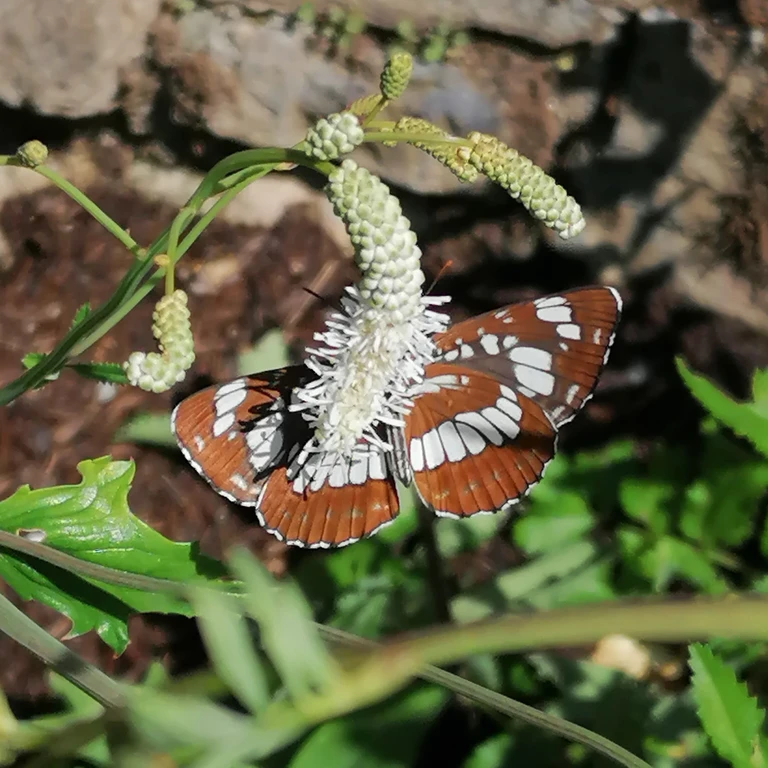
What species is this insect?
Neptis rivularis
